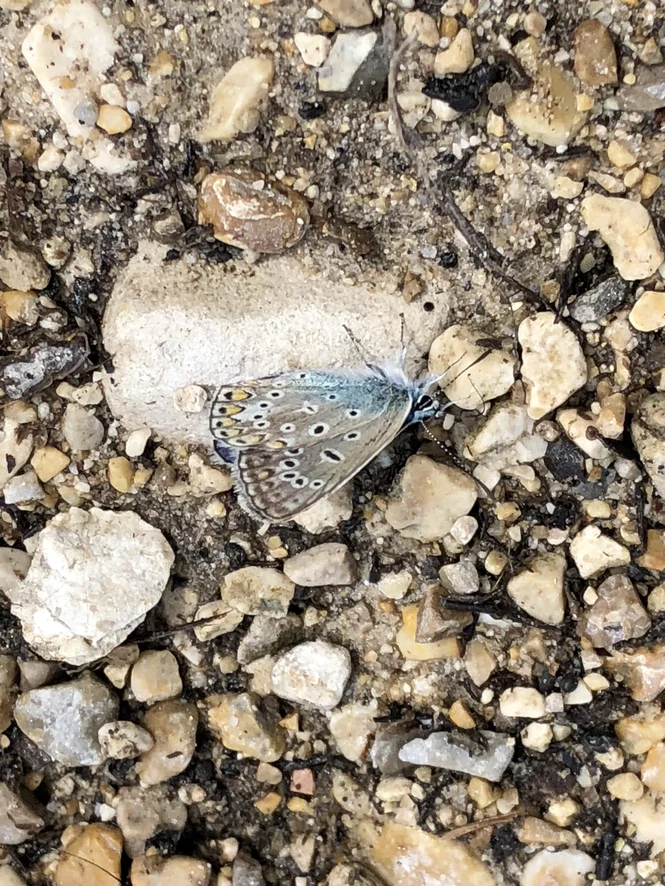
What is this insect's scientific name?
Polyommatus icarus
